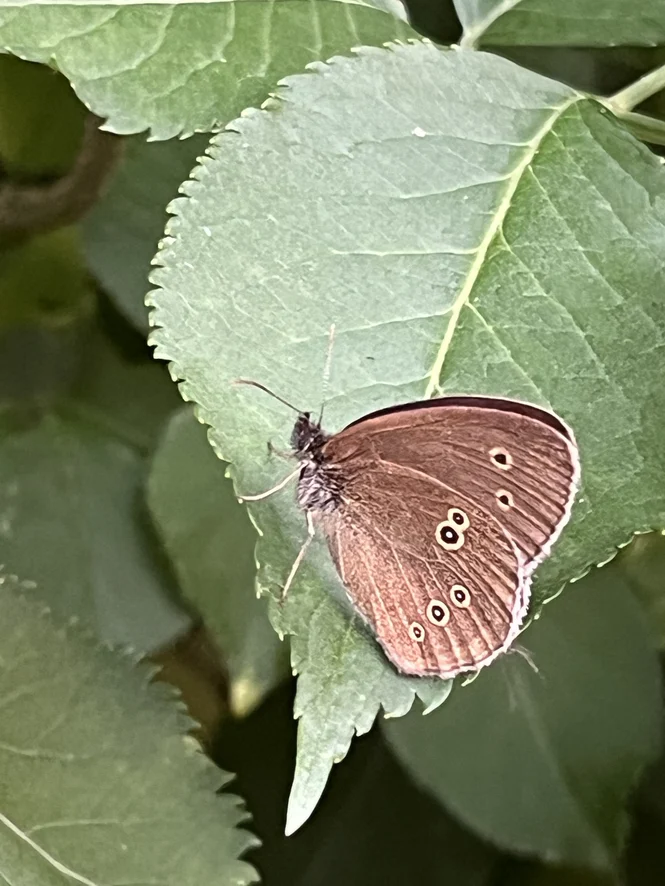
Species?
Aphantopus hyperantus
